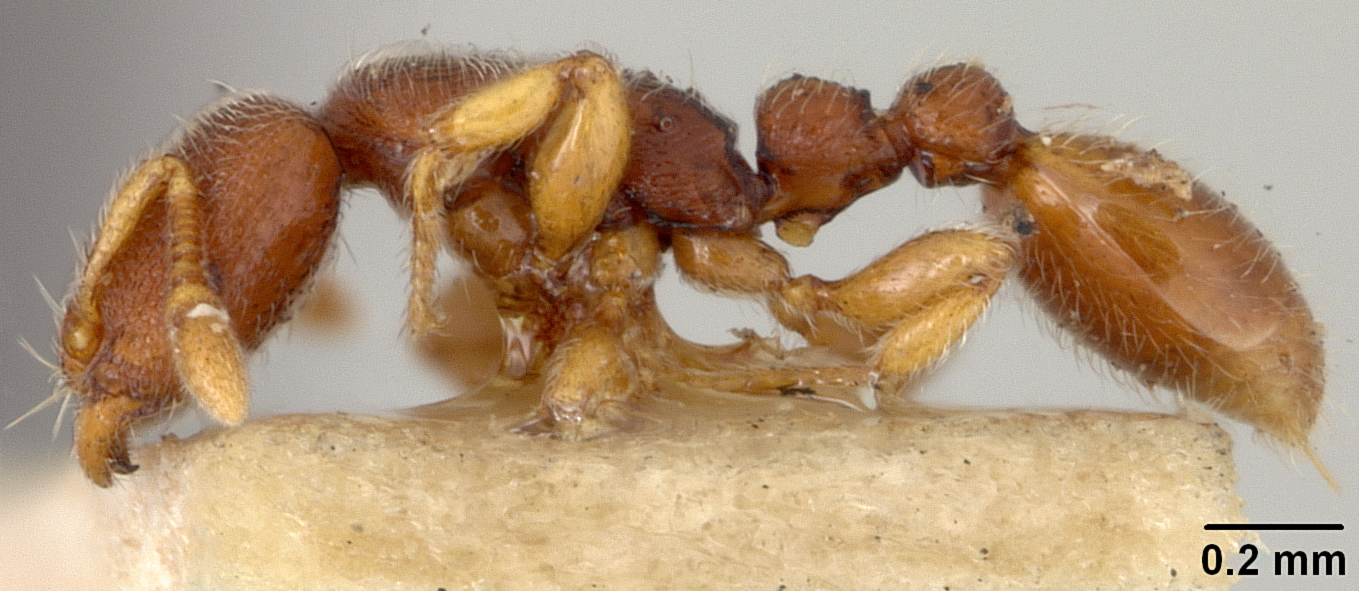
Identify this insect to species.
Vollenhovia elysii
